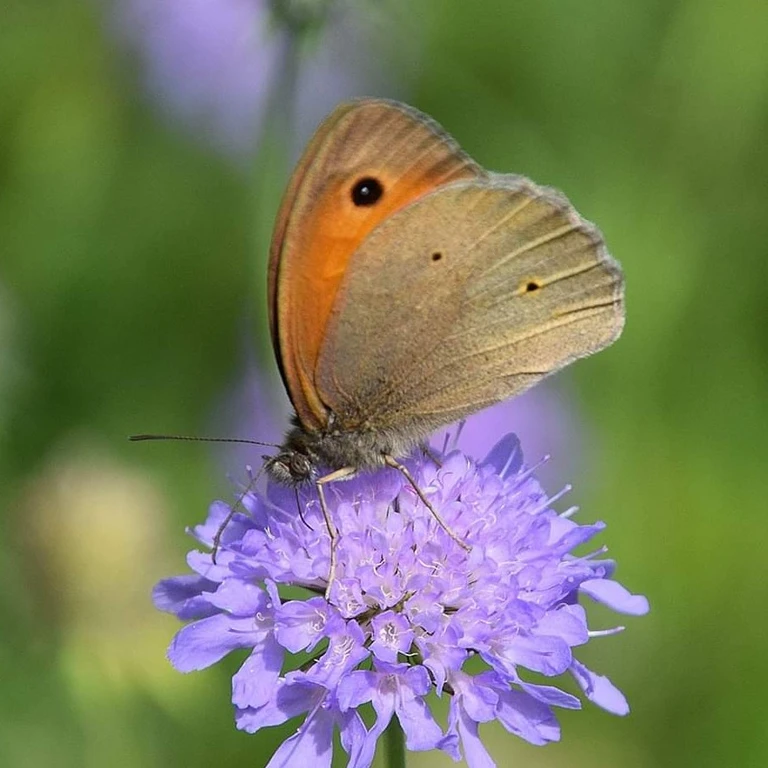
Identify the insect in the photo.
Maniola jurtina
